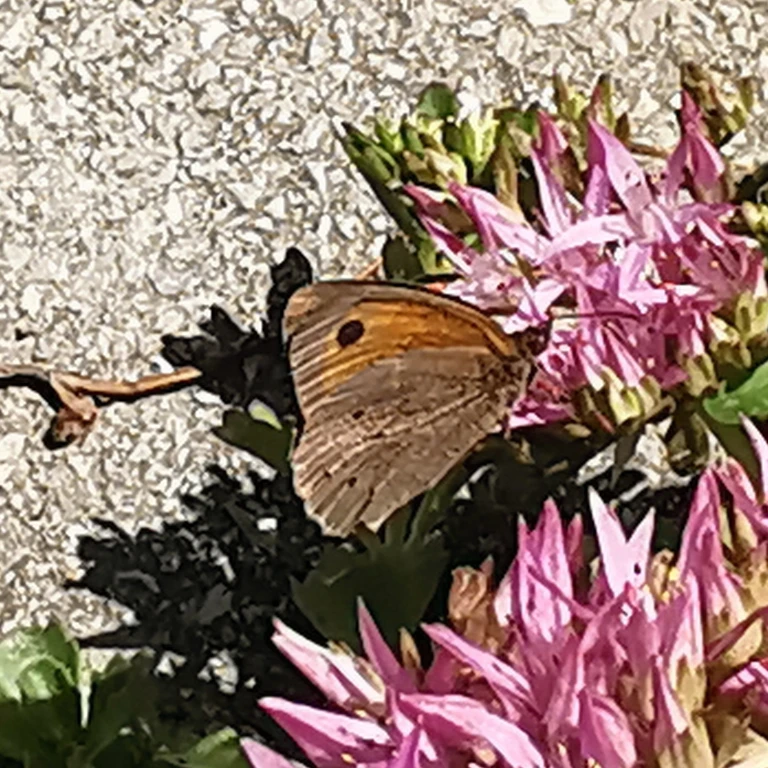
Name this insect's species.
Maniola jurtina
